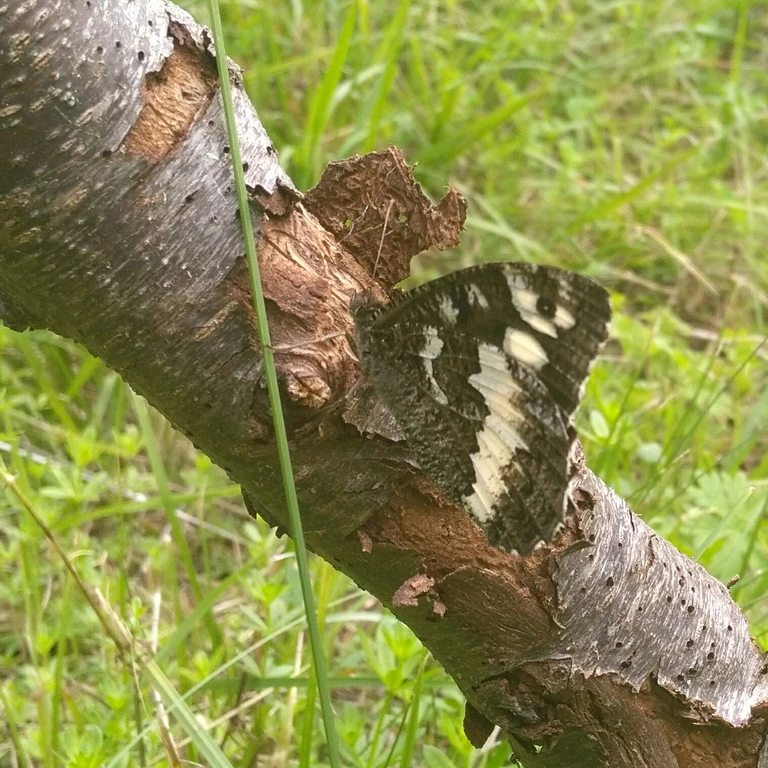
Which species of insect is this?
Brintesia circe
